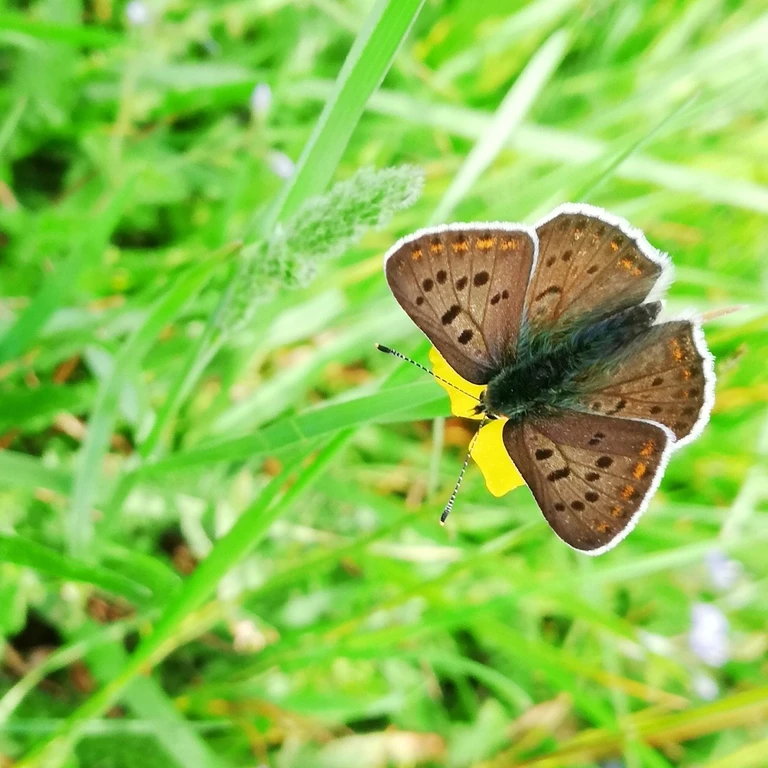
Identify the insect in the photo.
Lycaena tityrus (also Loweia tityrus)
